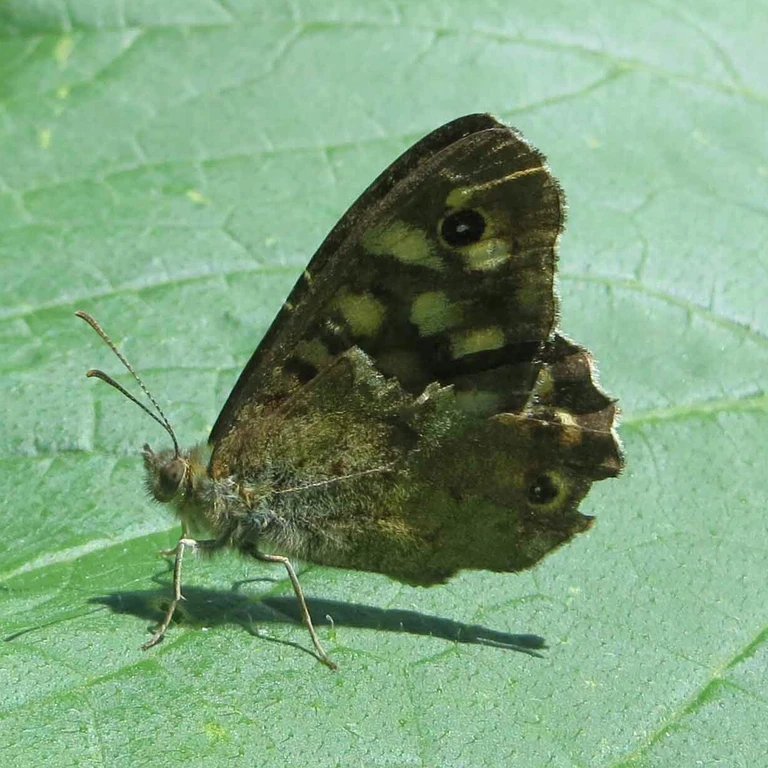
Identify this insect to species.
Pararge aegeria
